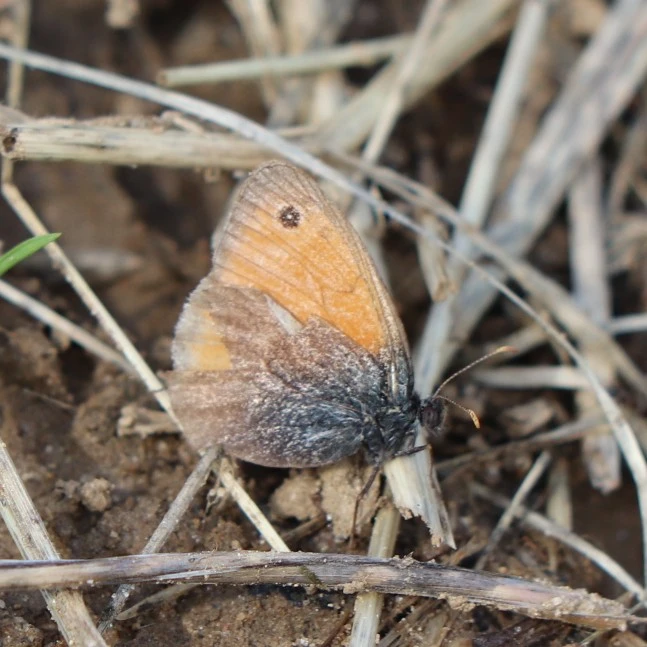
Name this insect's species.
Coenonympha pamphilus
